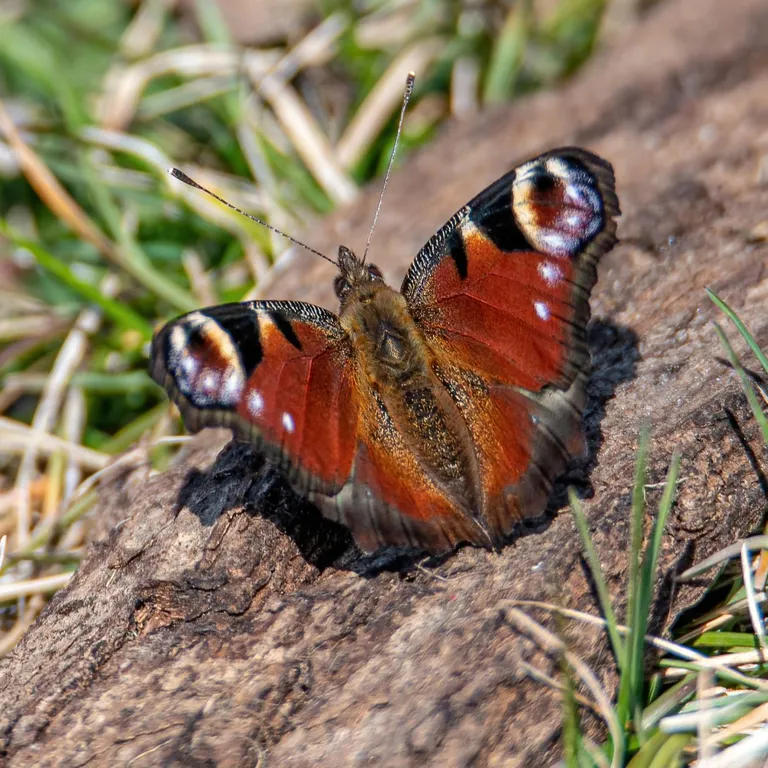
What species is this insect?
Aglais io
